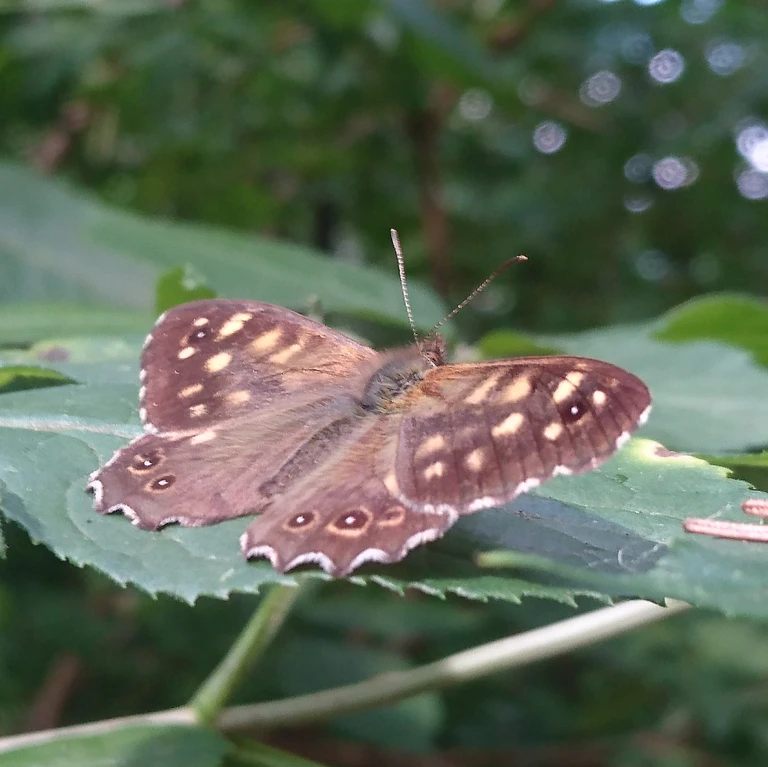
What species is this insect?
Pararge aegeria
